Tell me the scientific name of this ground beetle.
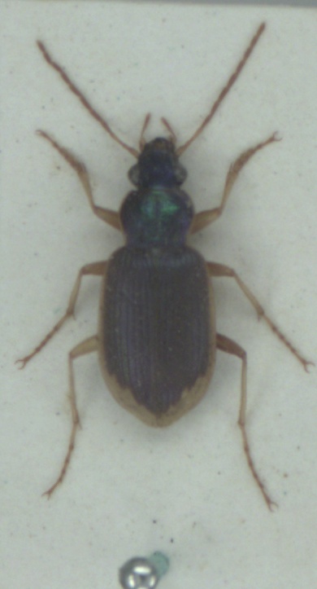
Chlaenius vestitus
